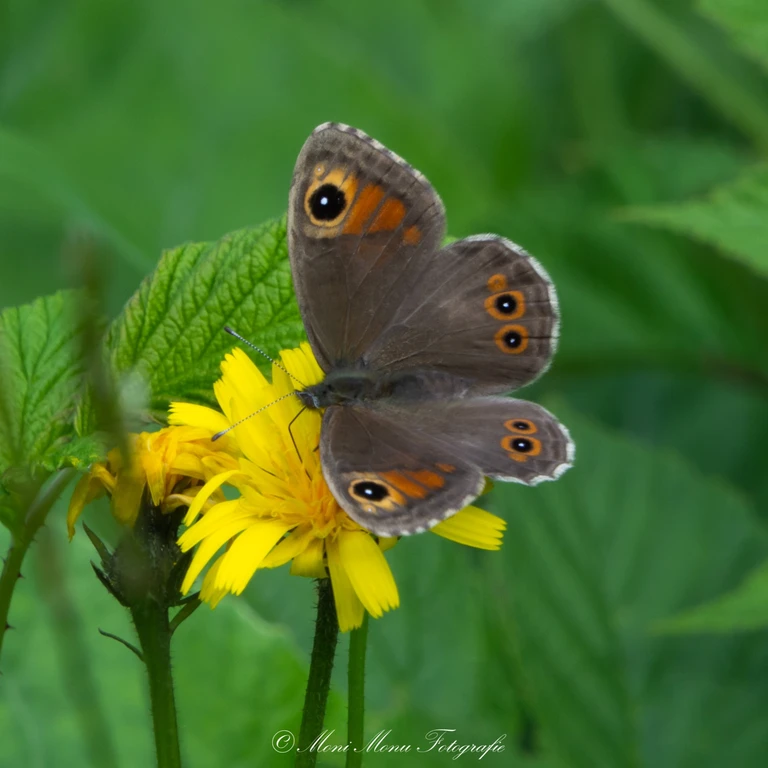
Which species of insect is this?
Lasiommata maera (also Pararge maera)
